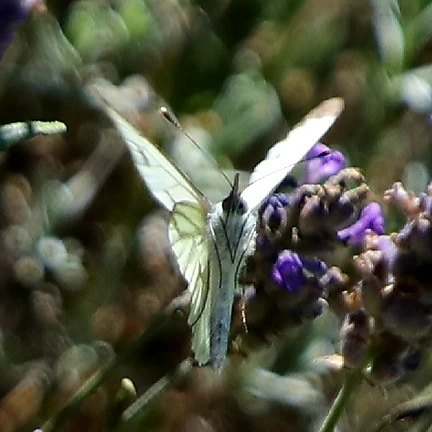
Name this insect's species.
Pieris napi
